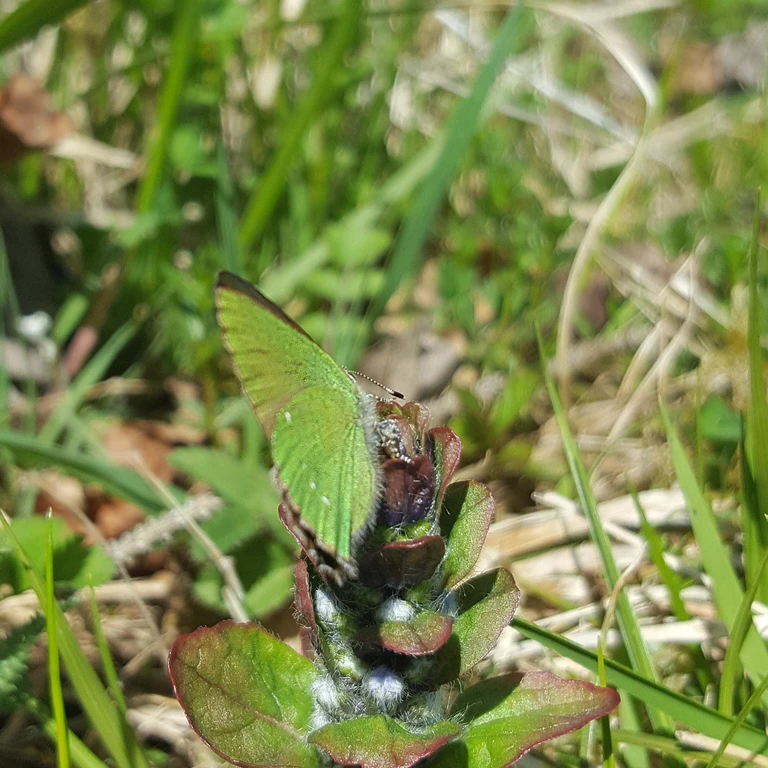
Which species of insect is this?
Callophrys rubi
